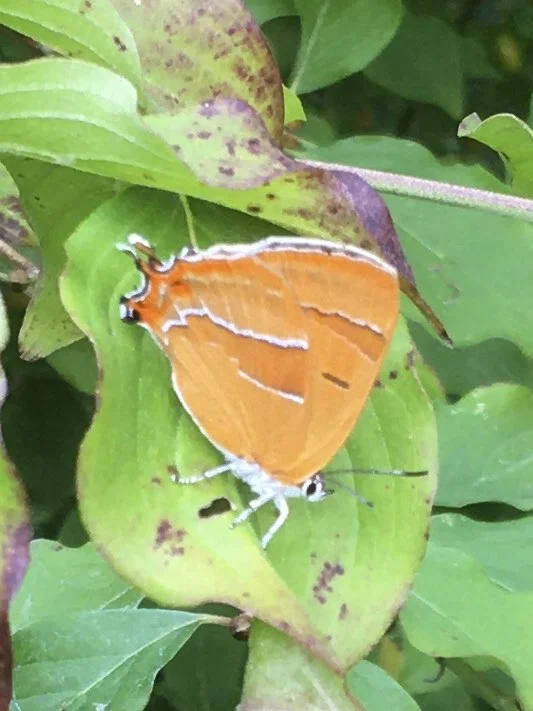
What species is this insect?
Thecla betulae
